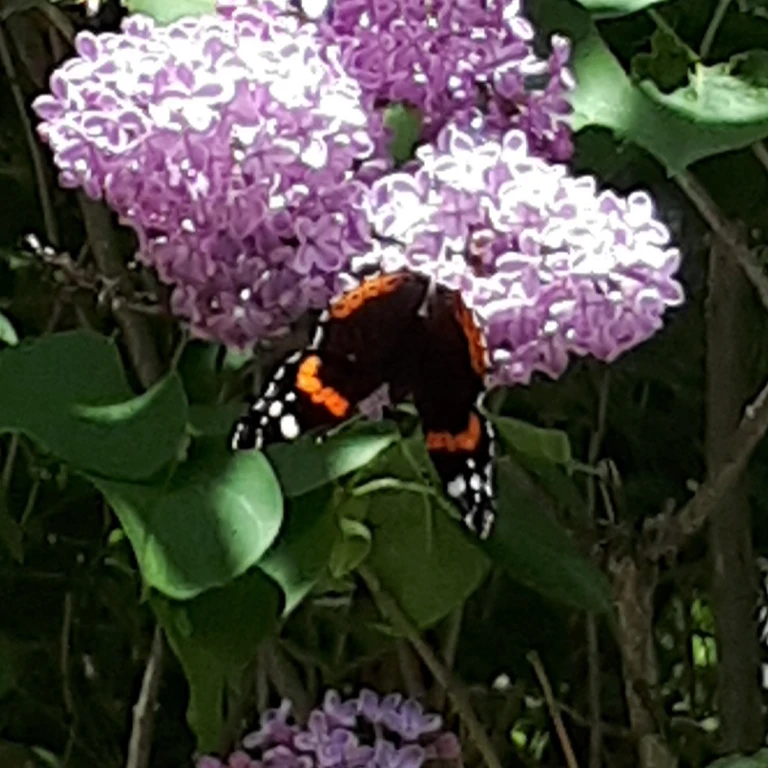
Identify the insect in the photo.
Vanessa atalanta
